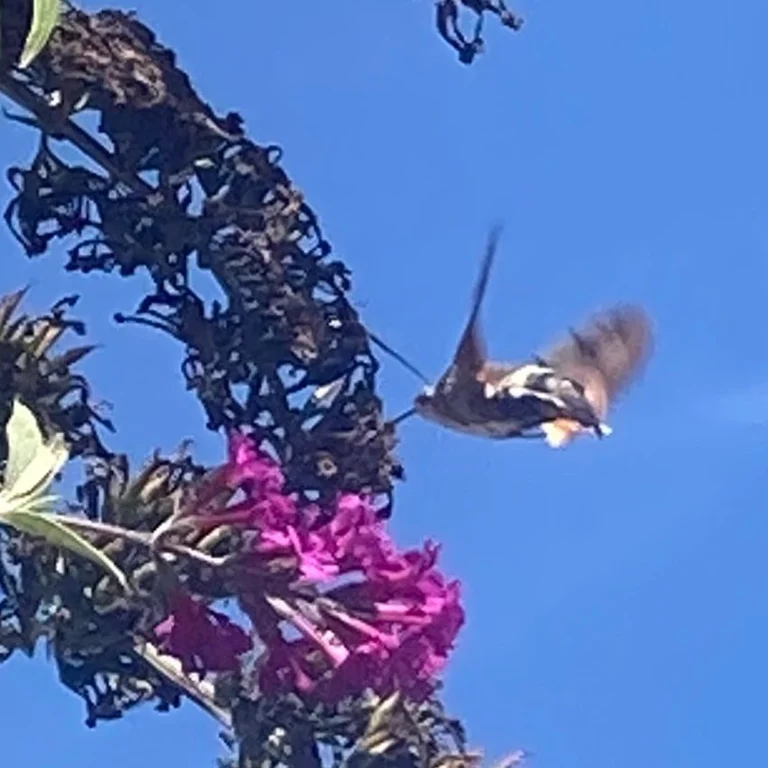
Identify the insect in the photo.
Macroglossum stellatarum
